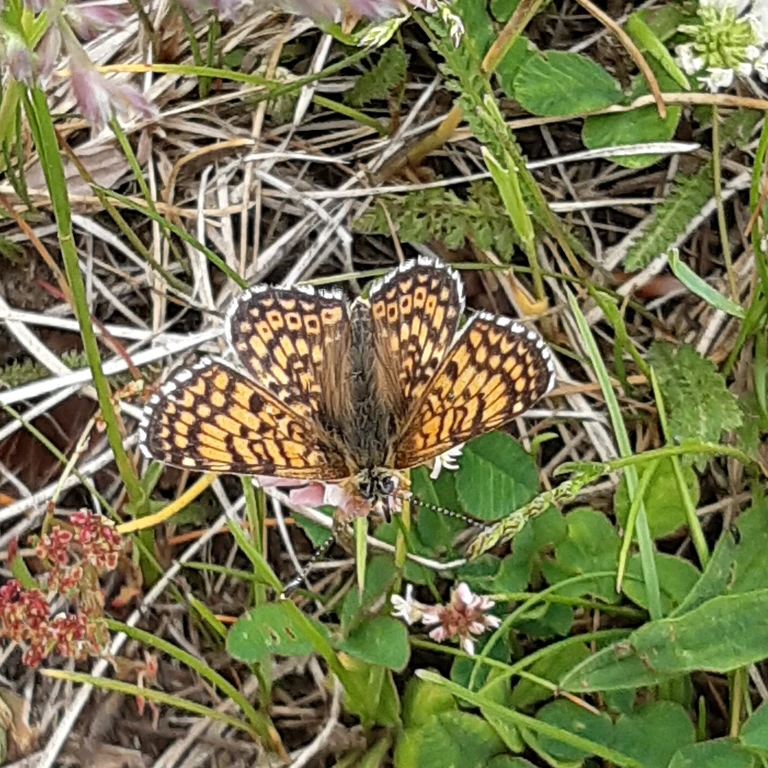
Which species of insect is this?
Melitaea cinxia
